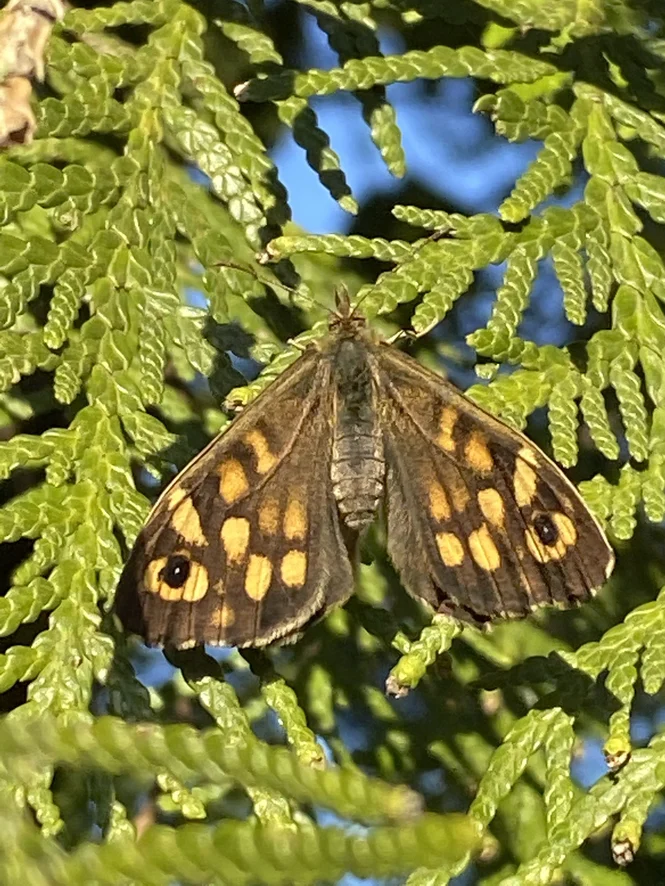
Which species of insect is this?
Pararge aegeria
